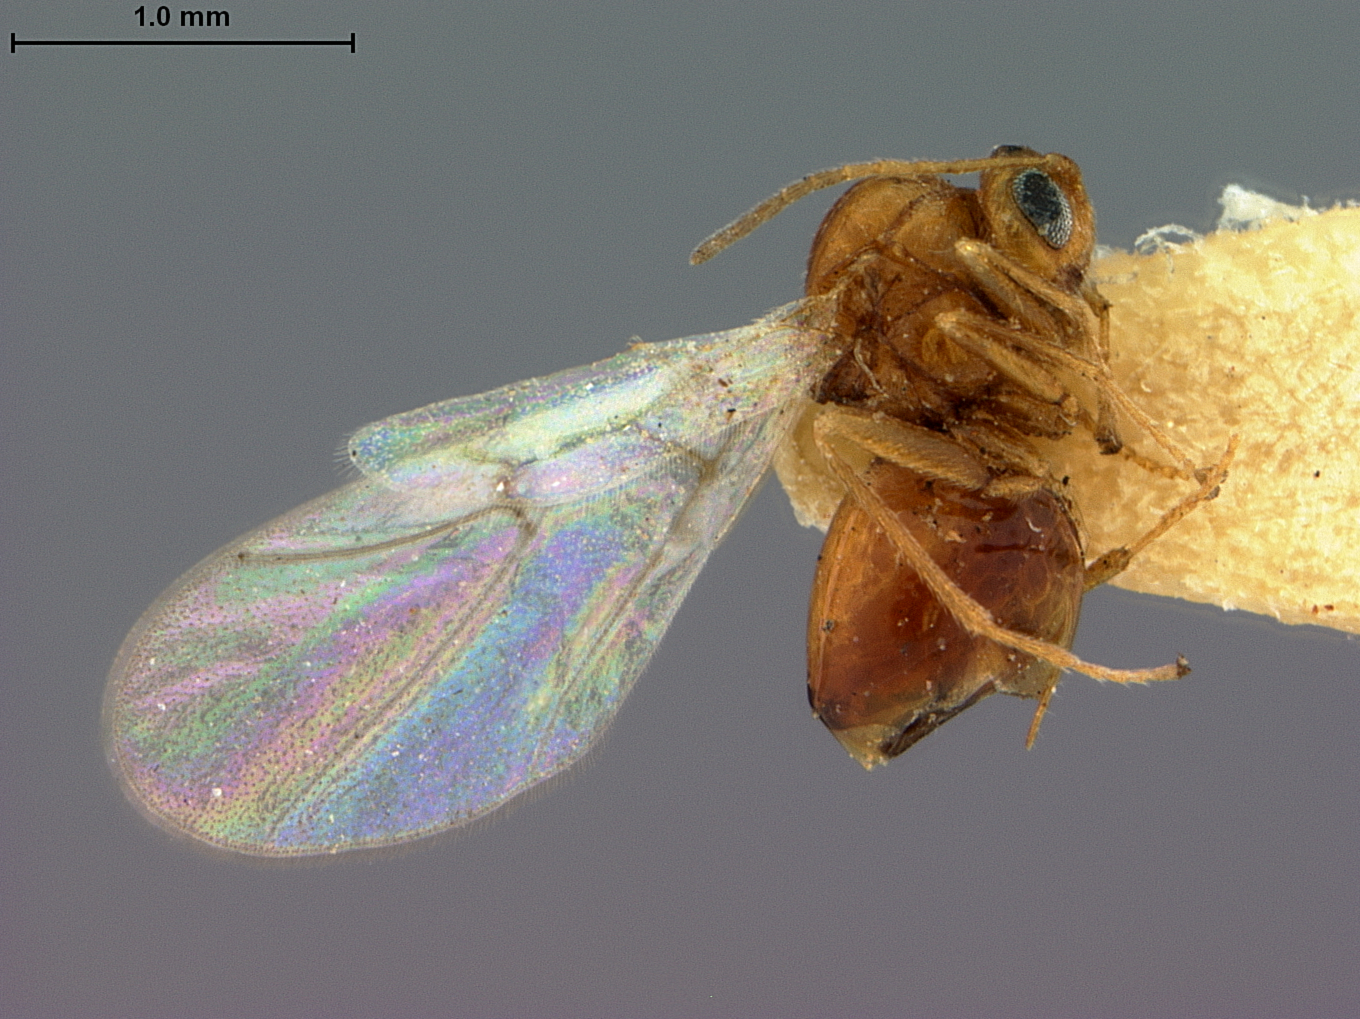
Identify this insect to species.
Diplolepis caepula
